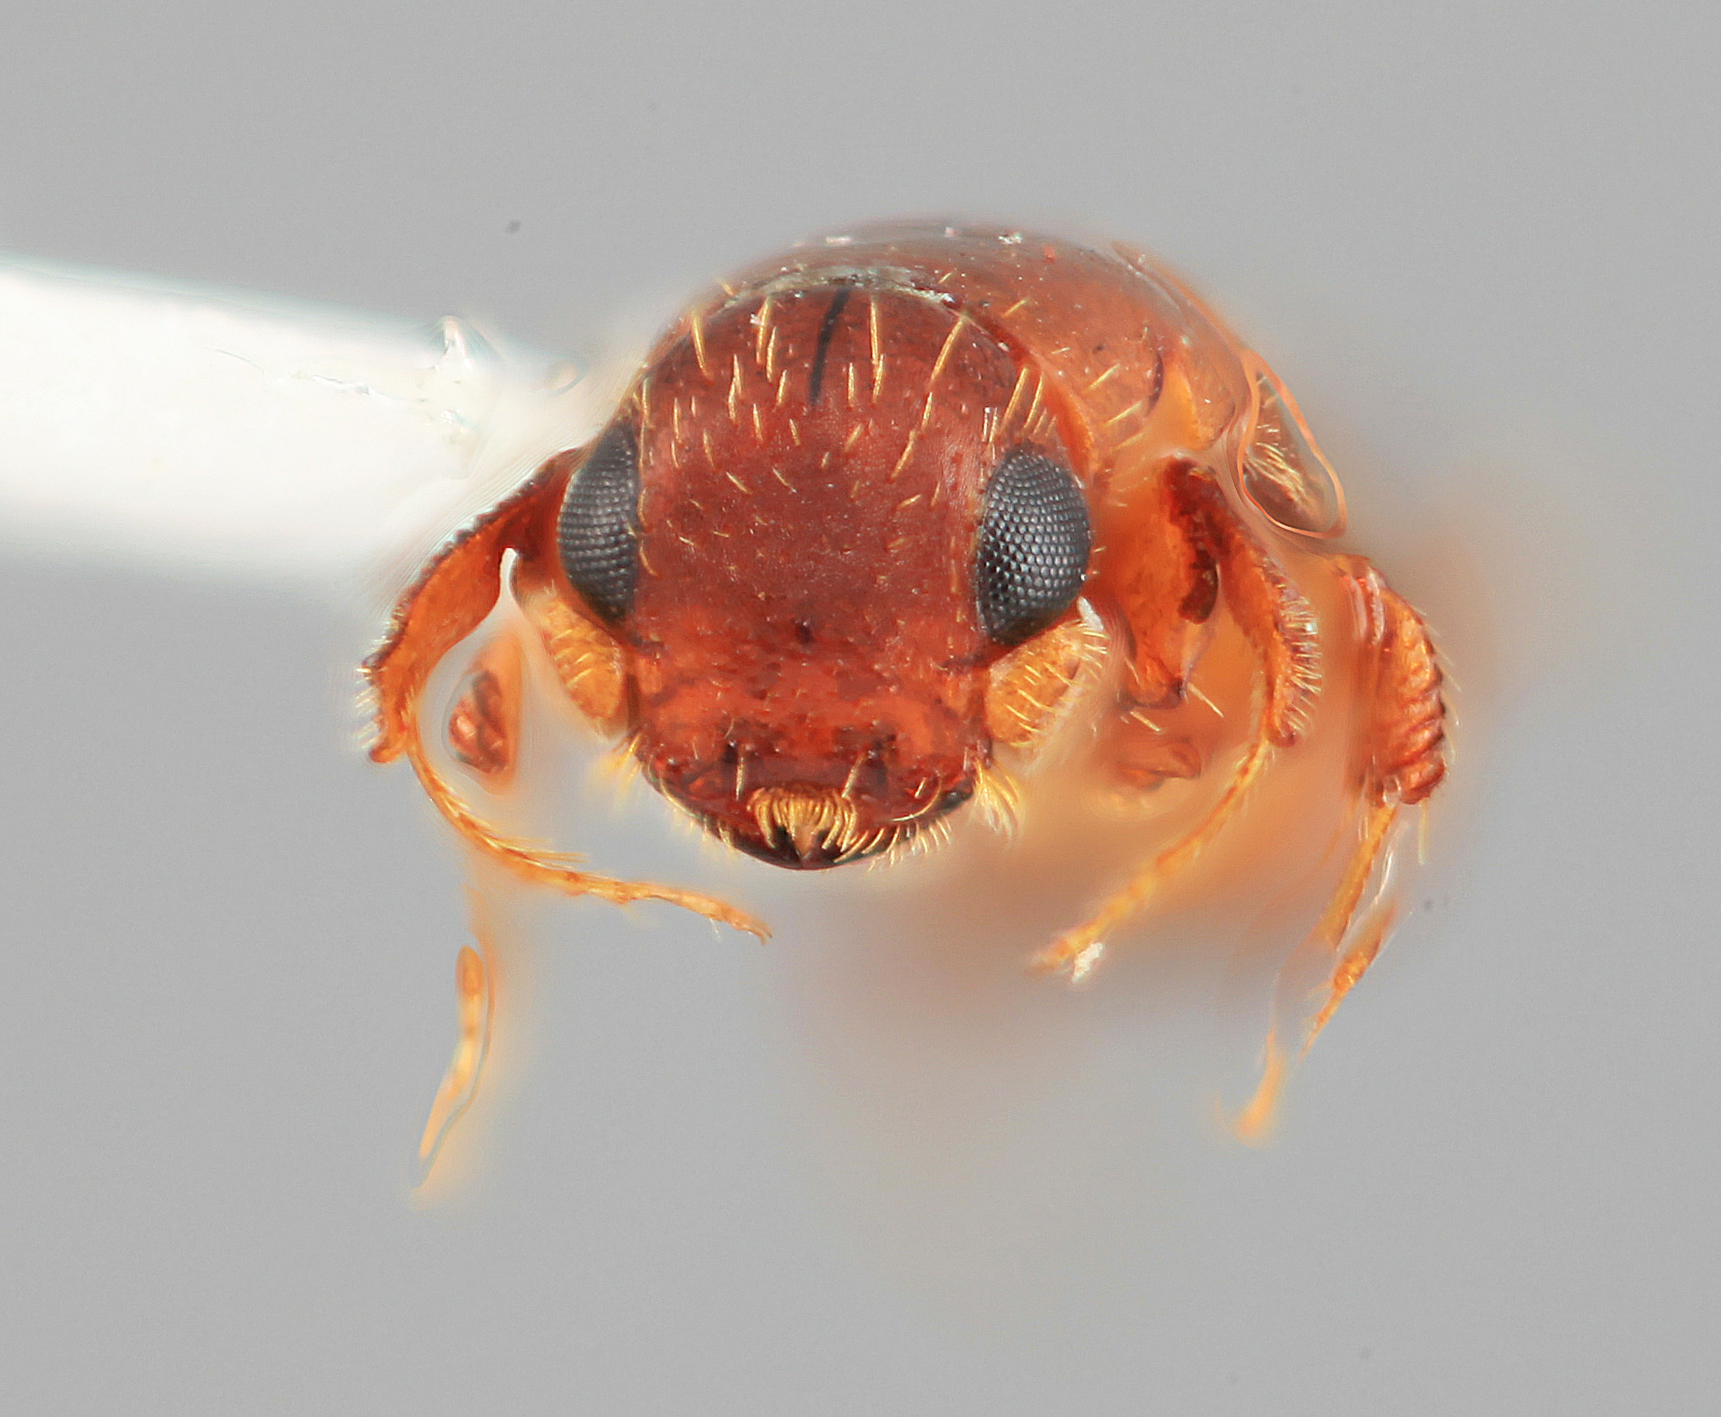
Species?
Platypus filaris
